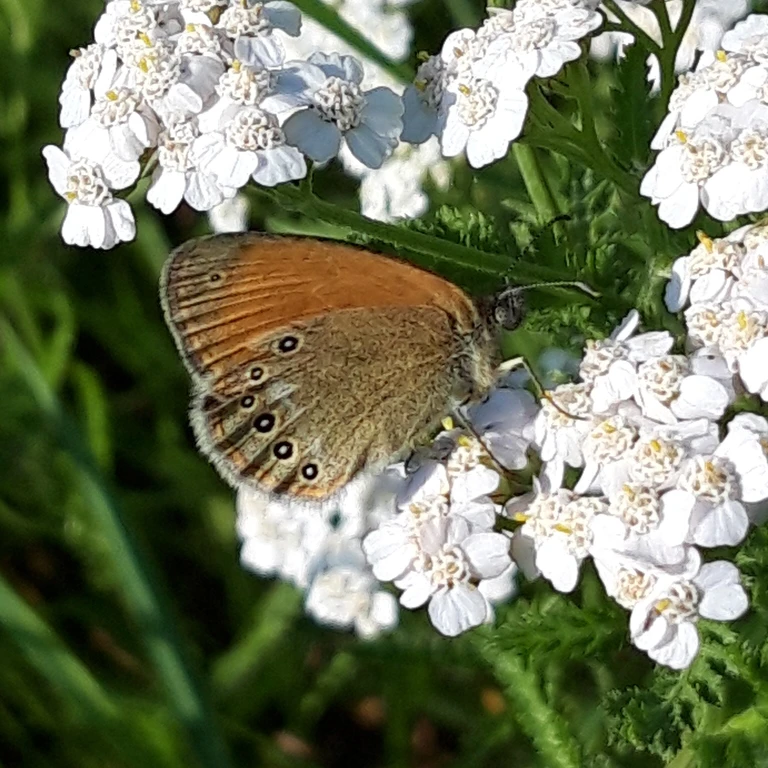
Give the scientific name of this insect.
Coenonympha glycerion (also Coenonympha iphis)
